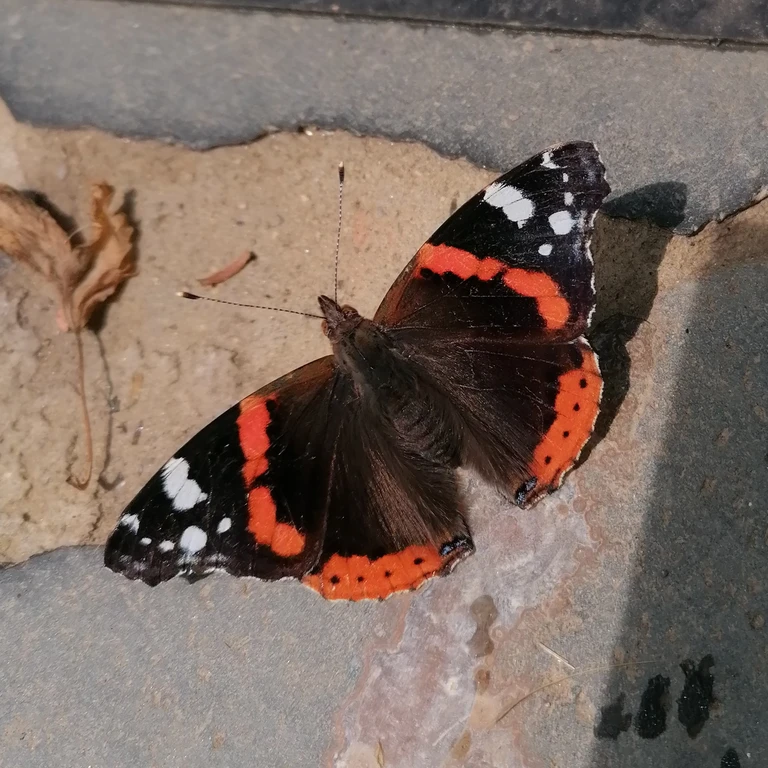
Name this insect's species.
Vanessa atalanta
